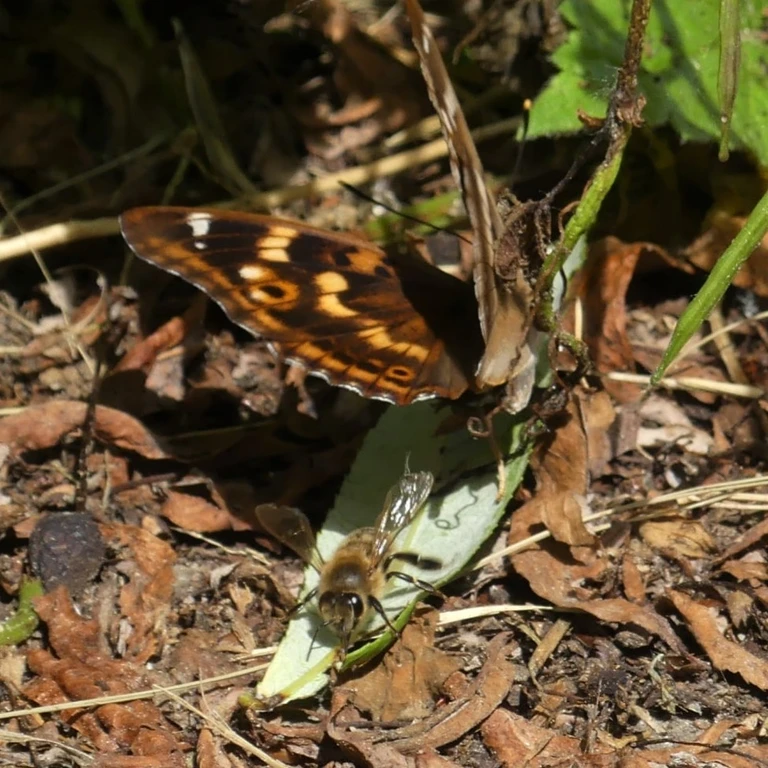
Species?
Apatura ilia
